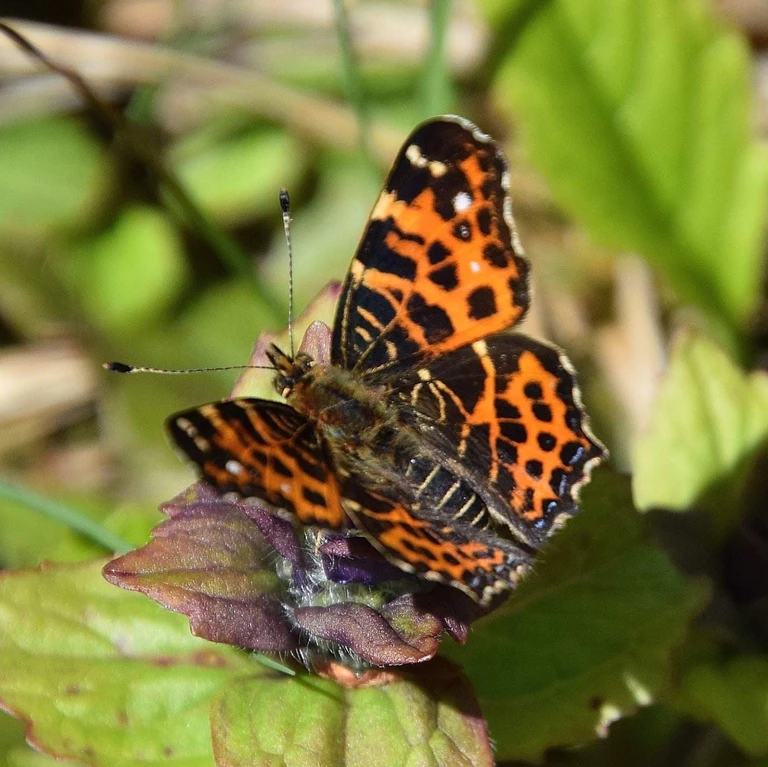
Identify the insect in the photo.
Araschnia levana
